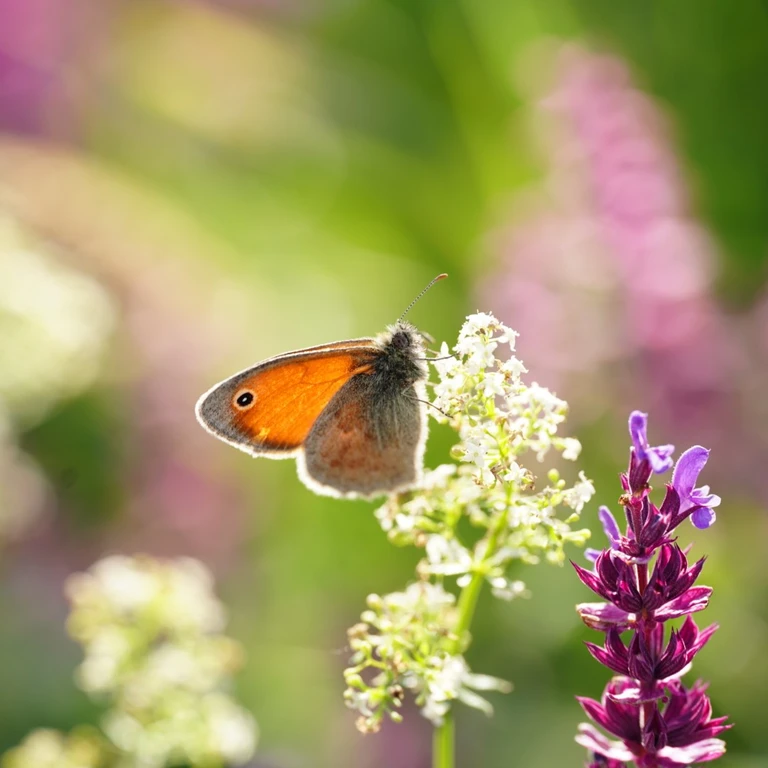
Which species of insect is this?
Coenonympha pamphilus
